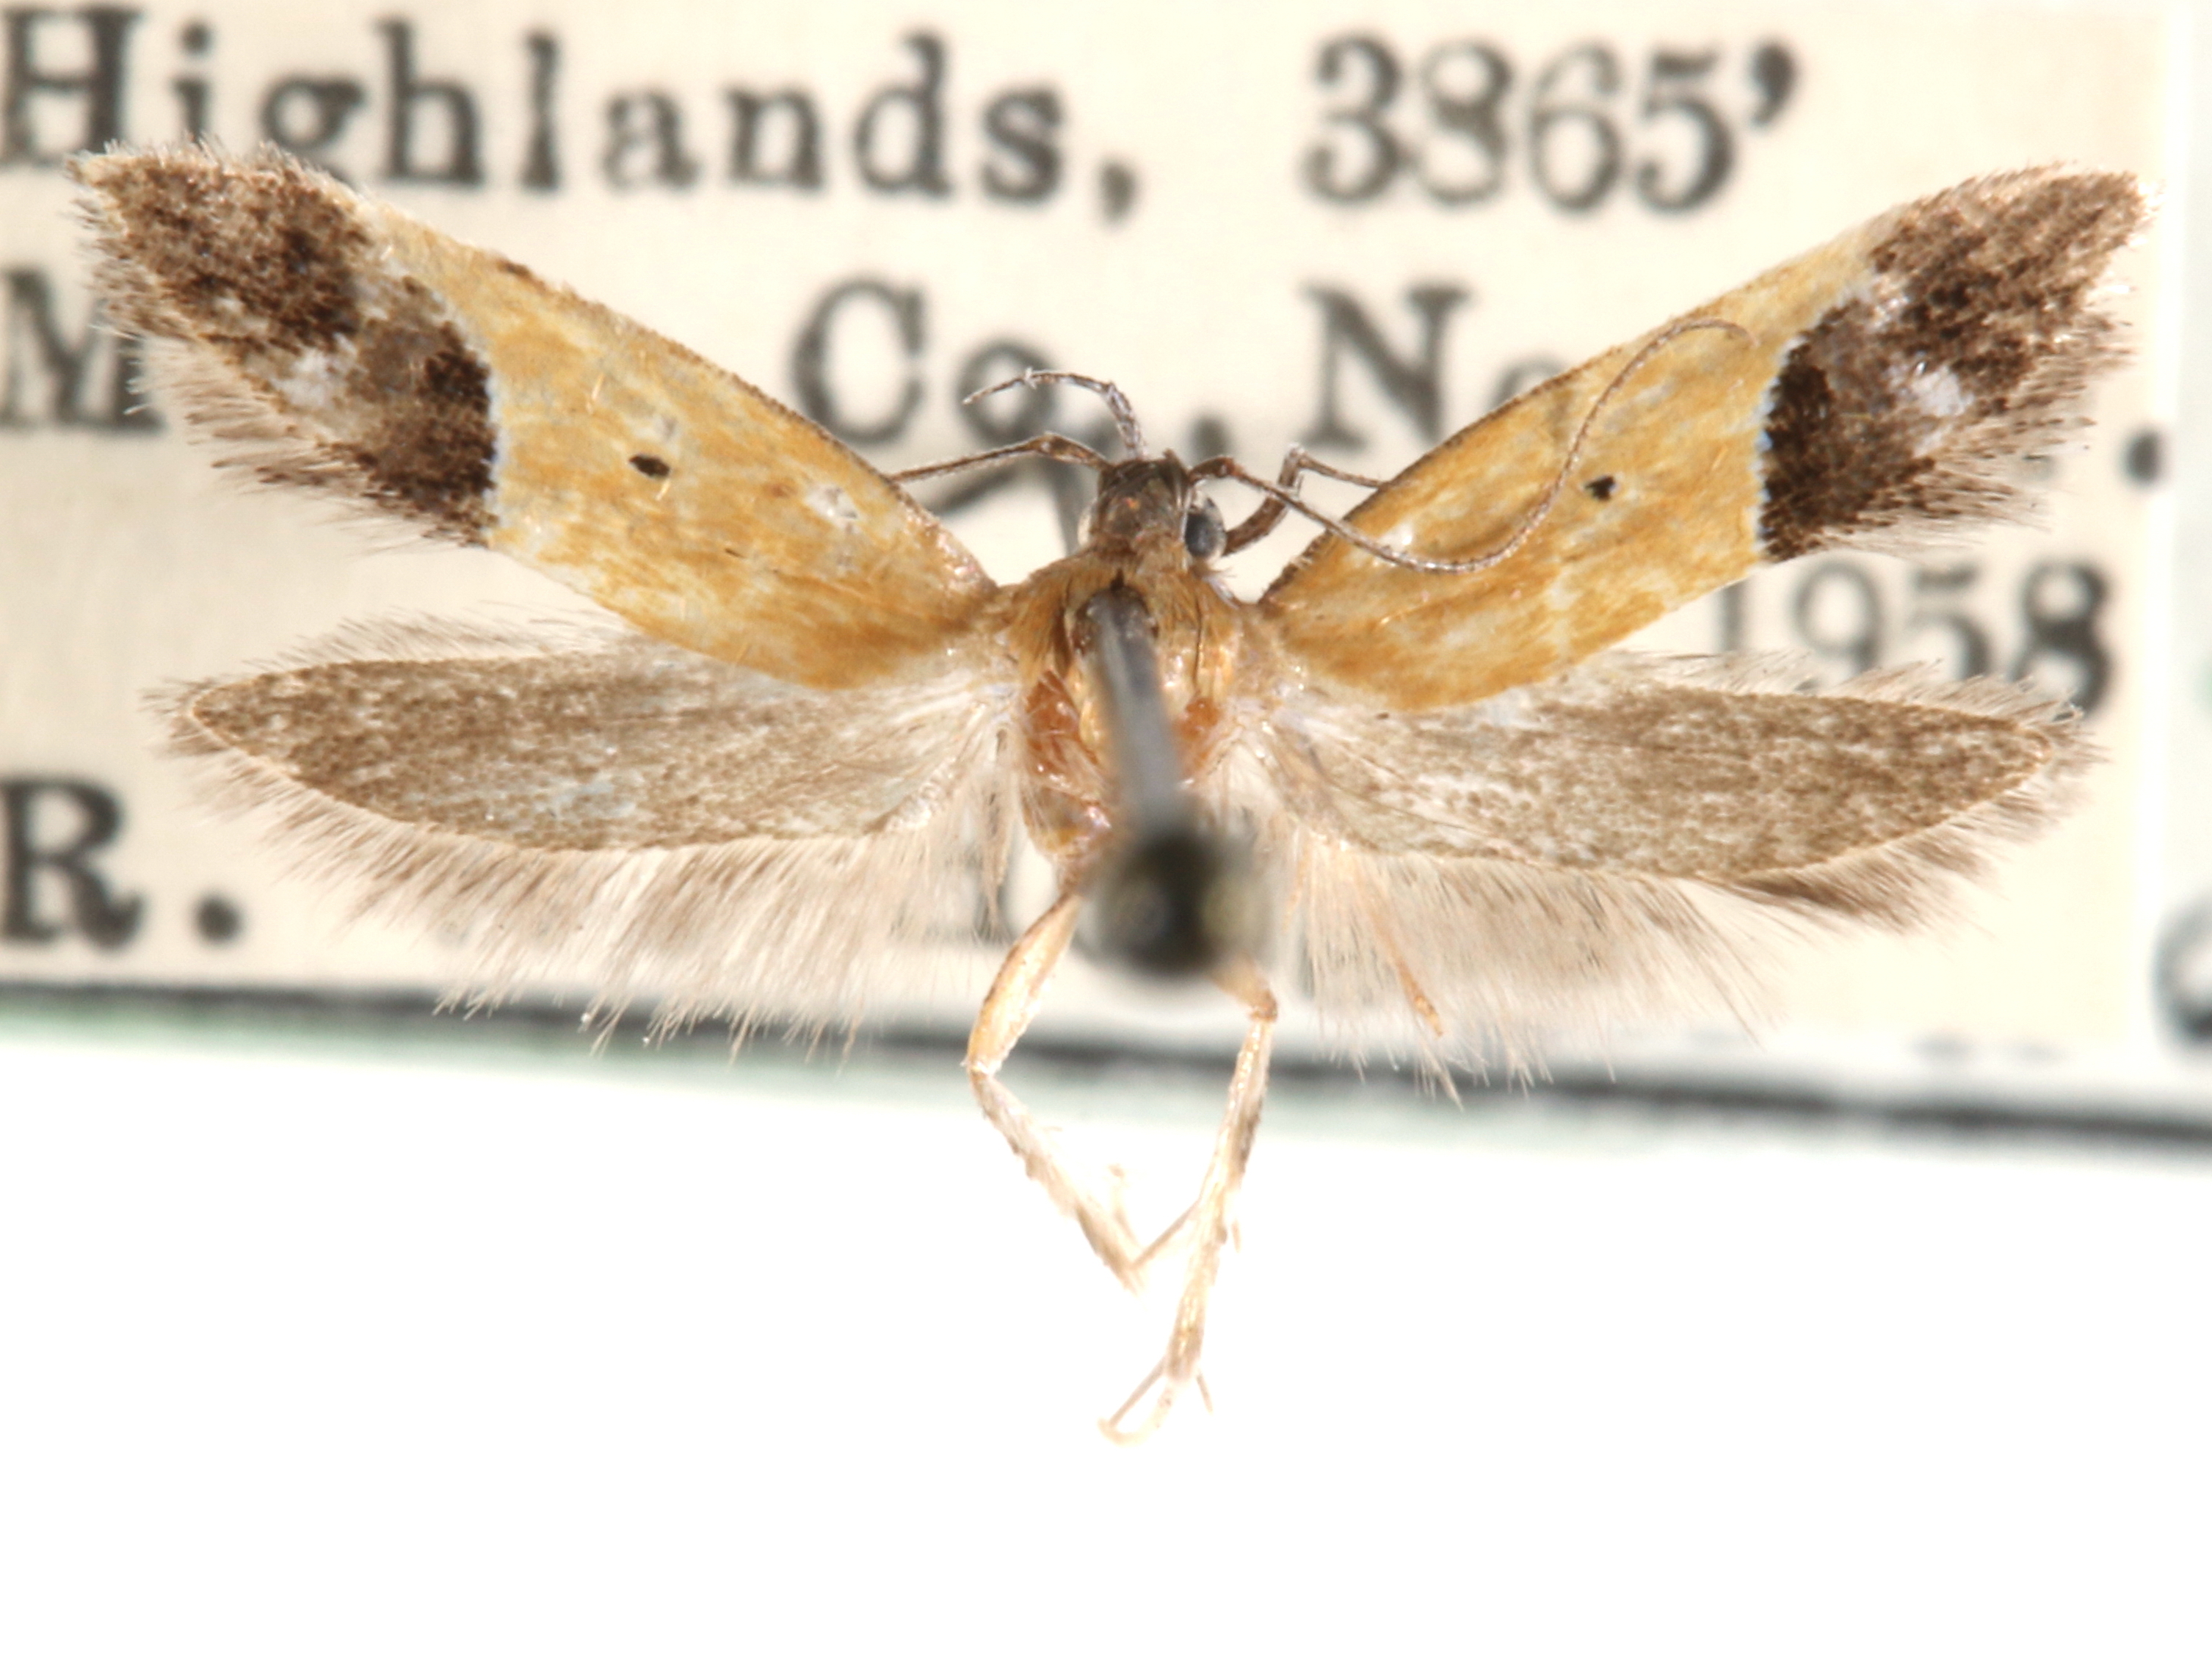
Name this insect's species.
Triclonella pergandeella
